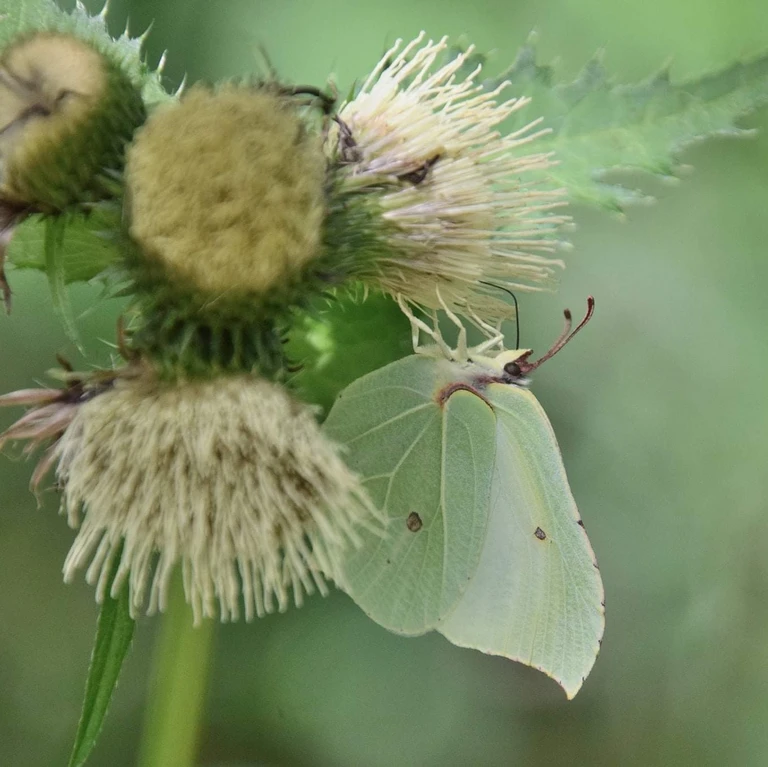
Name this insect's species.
Gonepteryx rhamni
